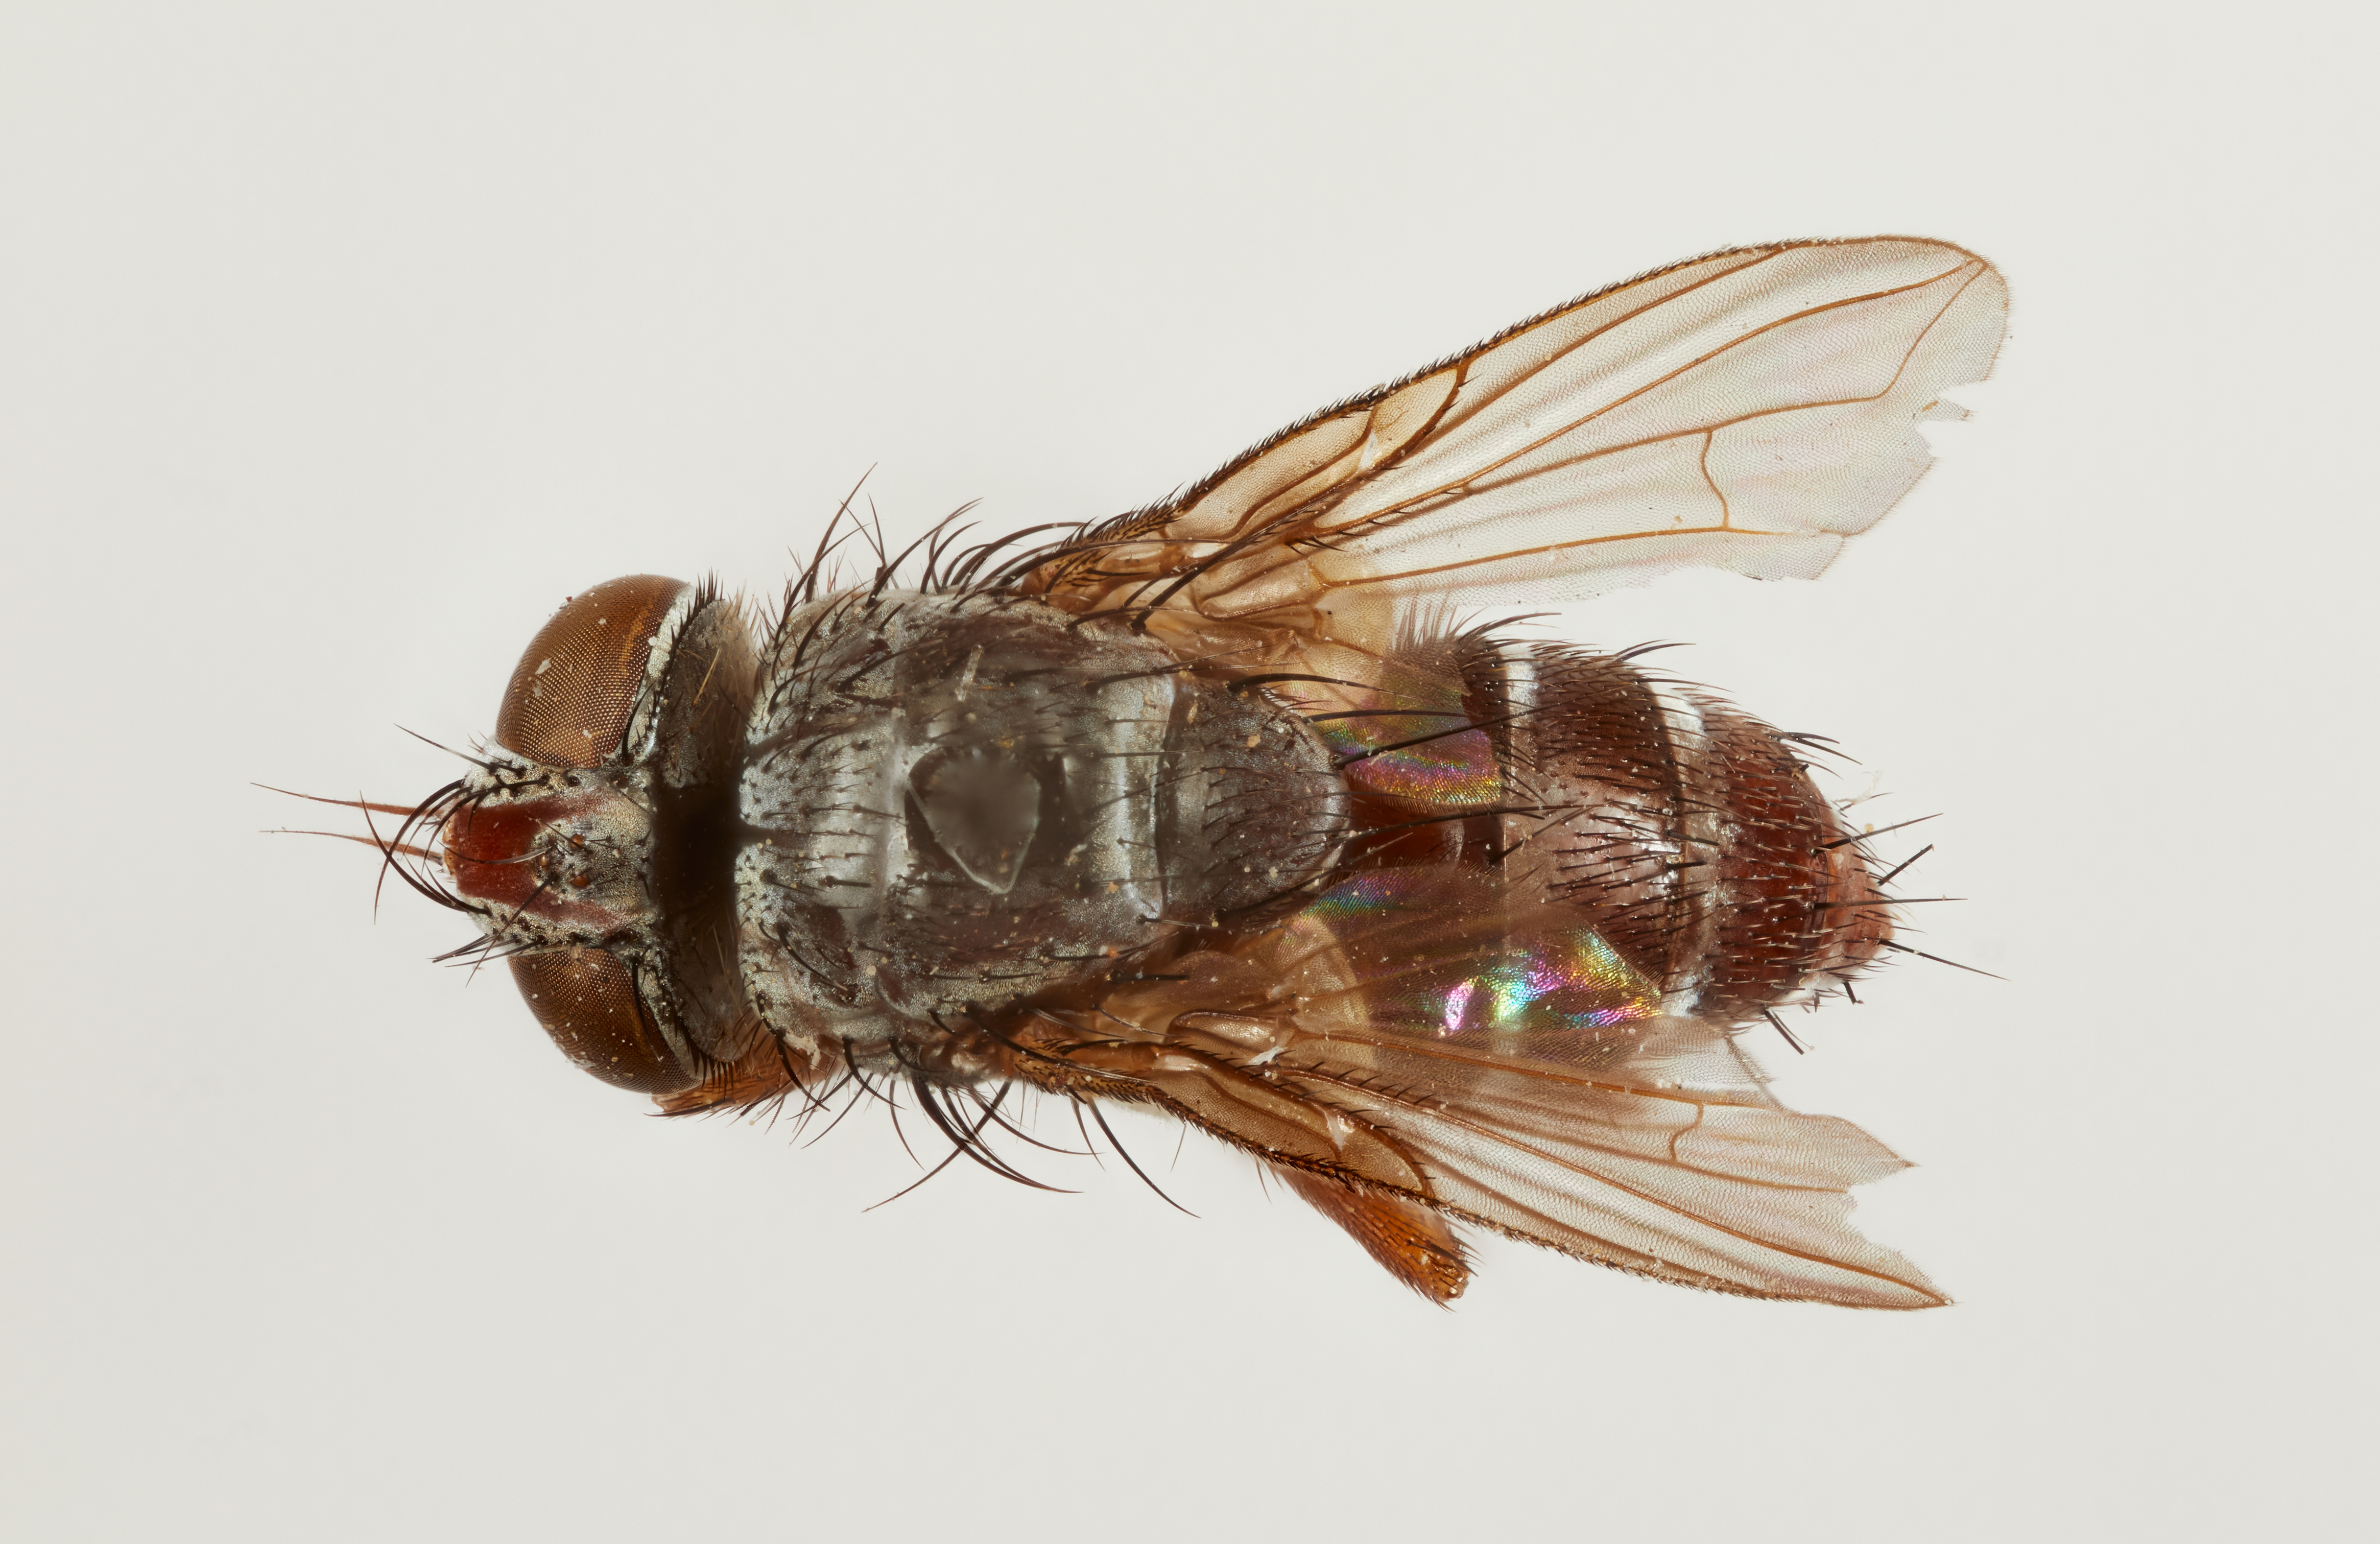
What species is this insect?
Miamimyia cincta
